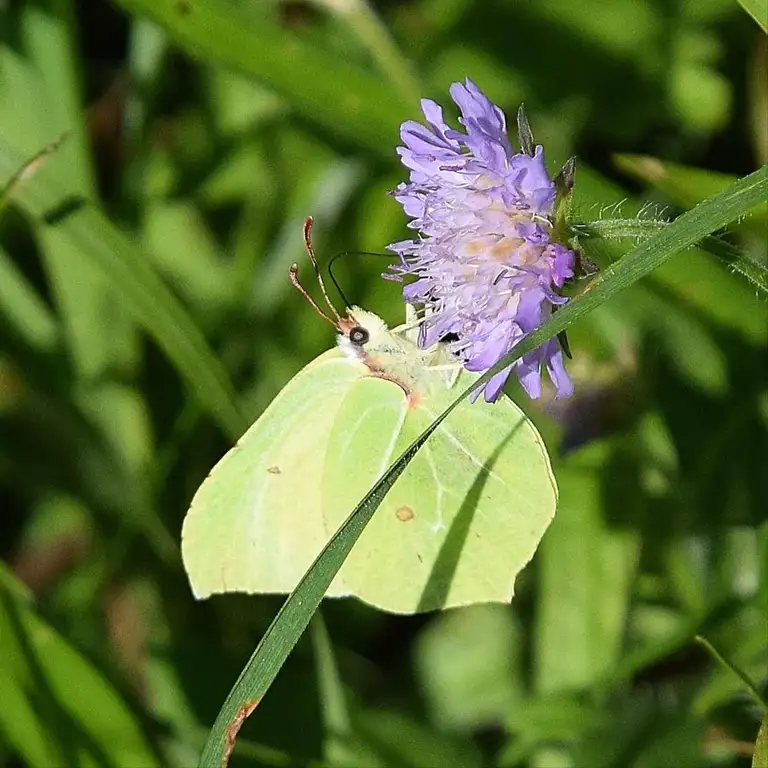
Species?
Gonepteryx rhamni
